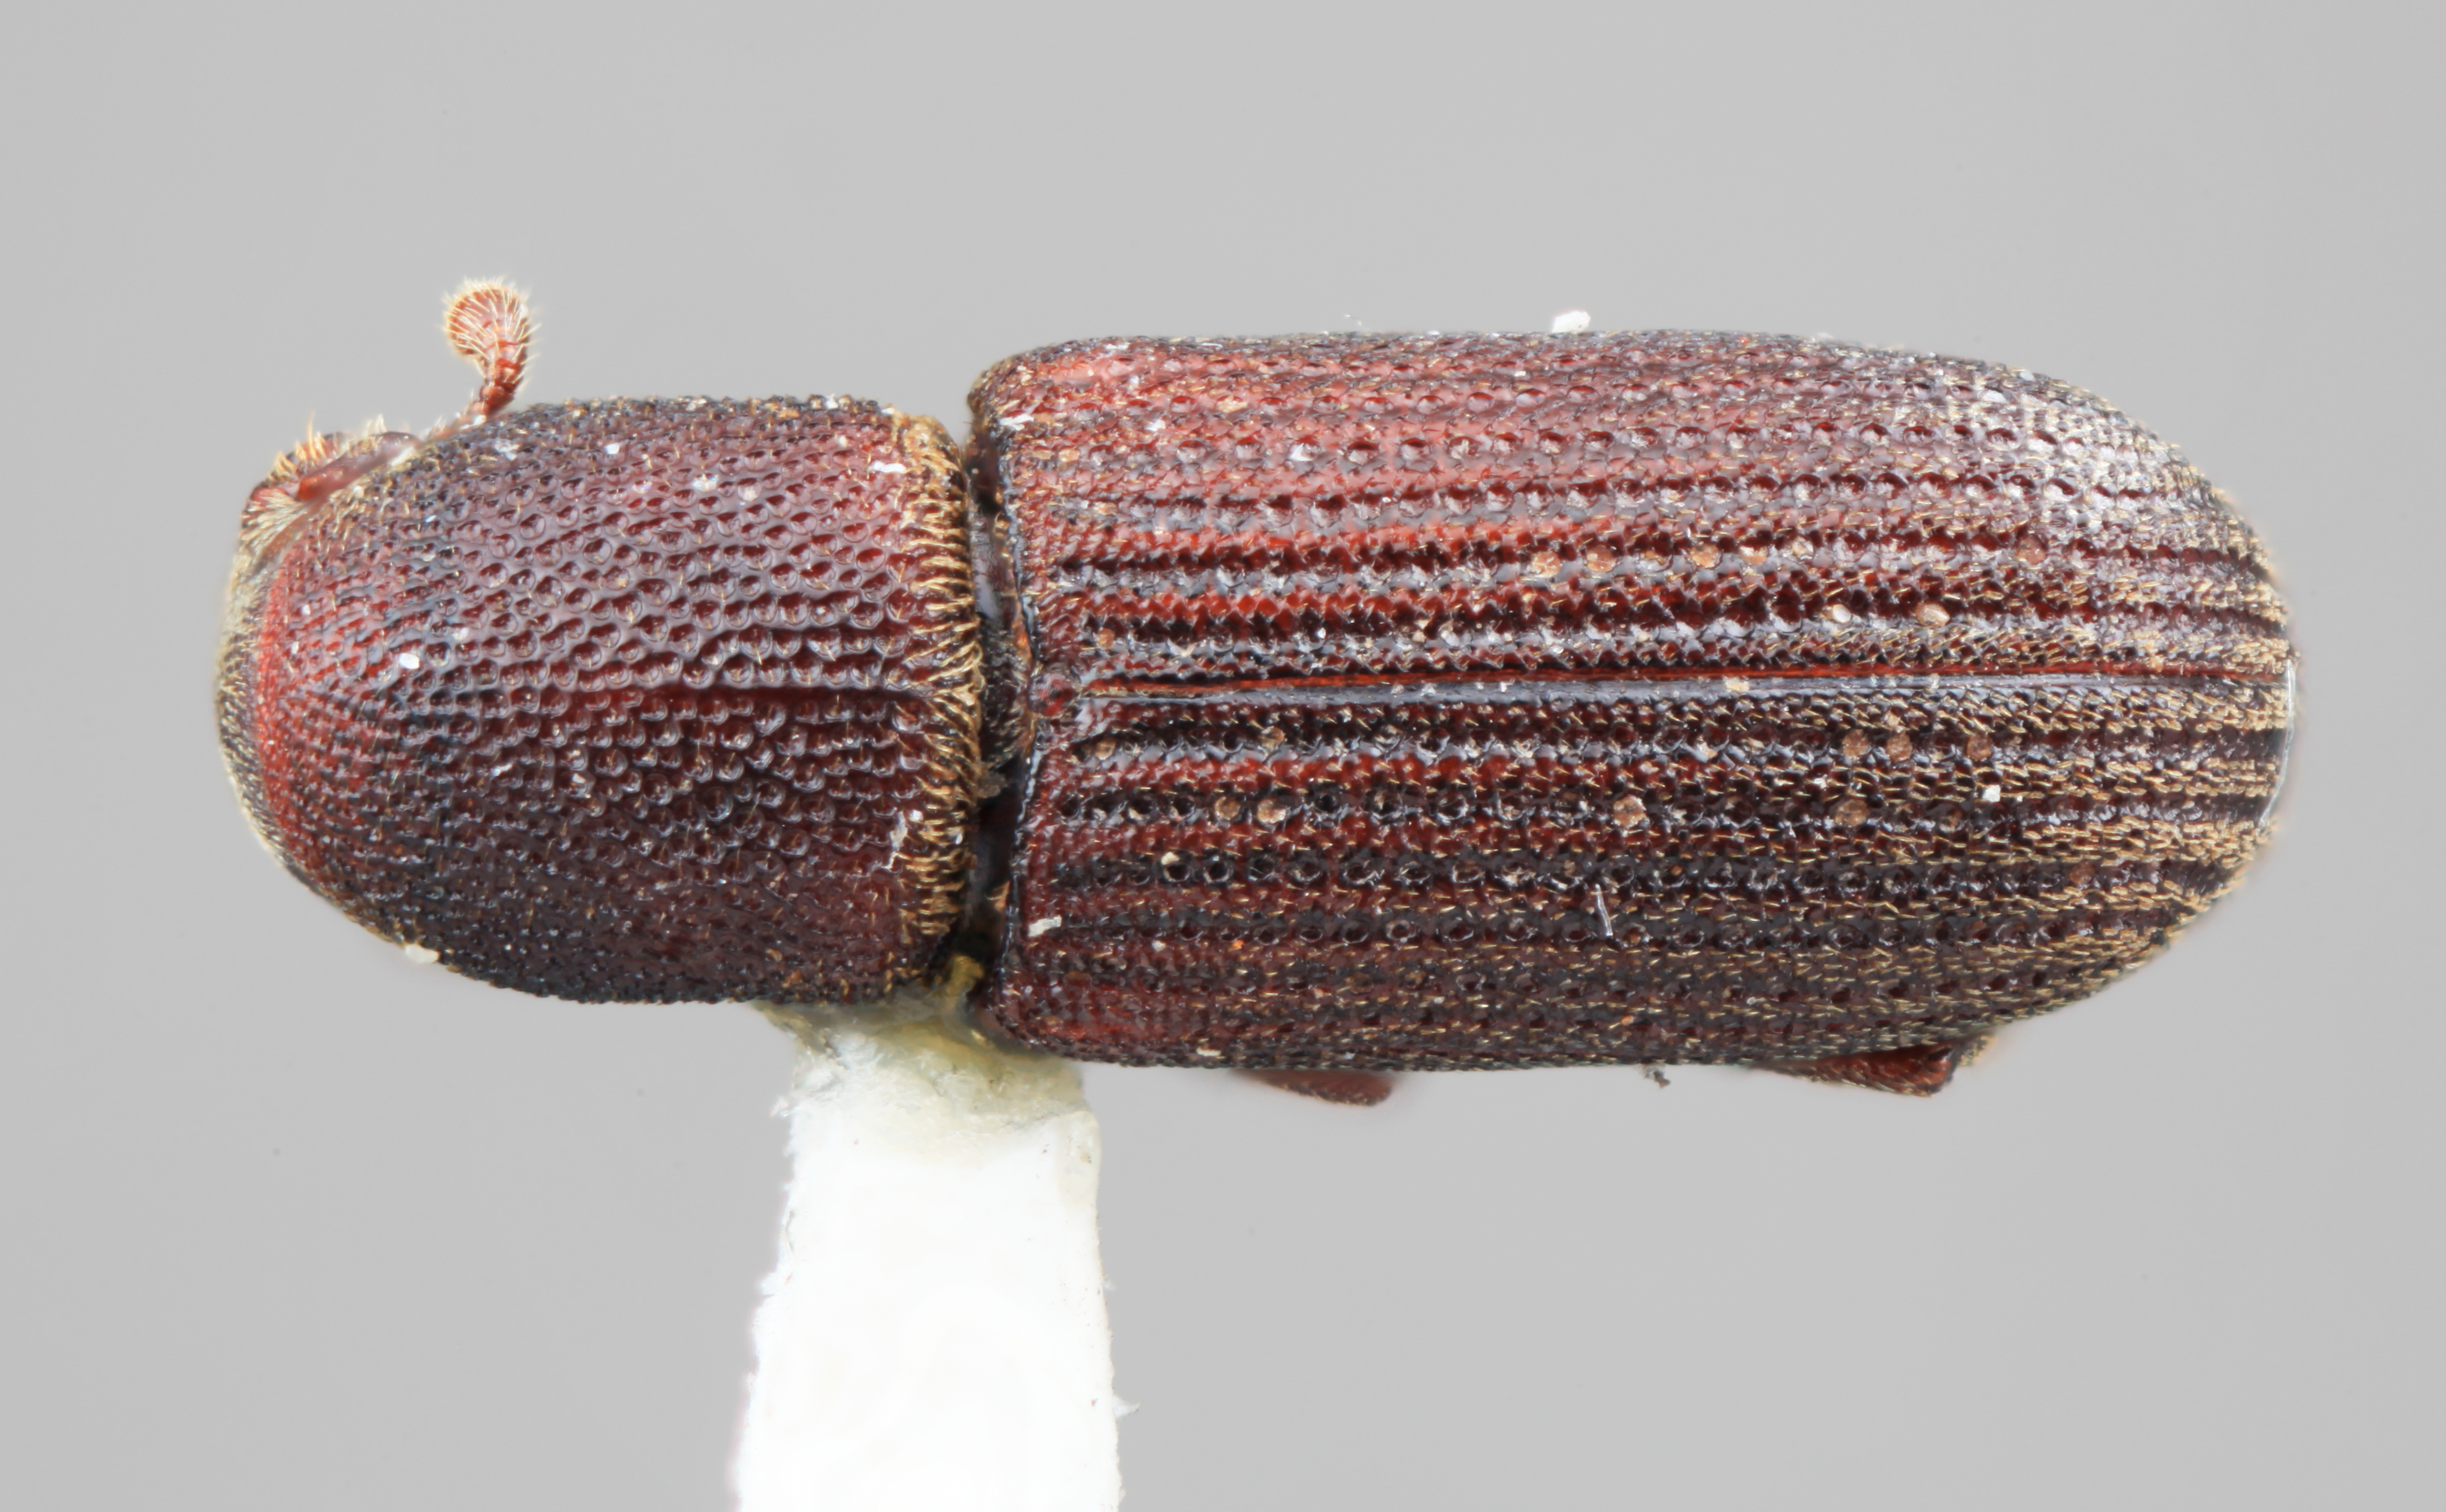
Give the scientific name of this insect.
Hylastes asperatus
